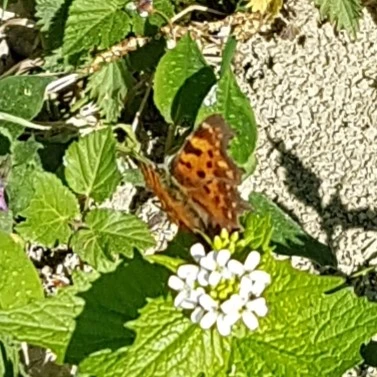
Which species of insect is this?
Polygonia c-album
